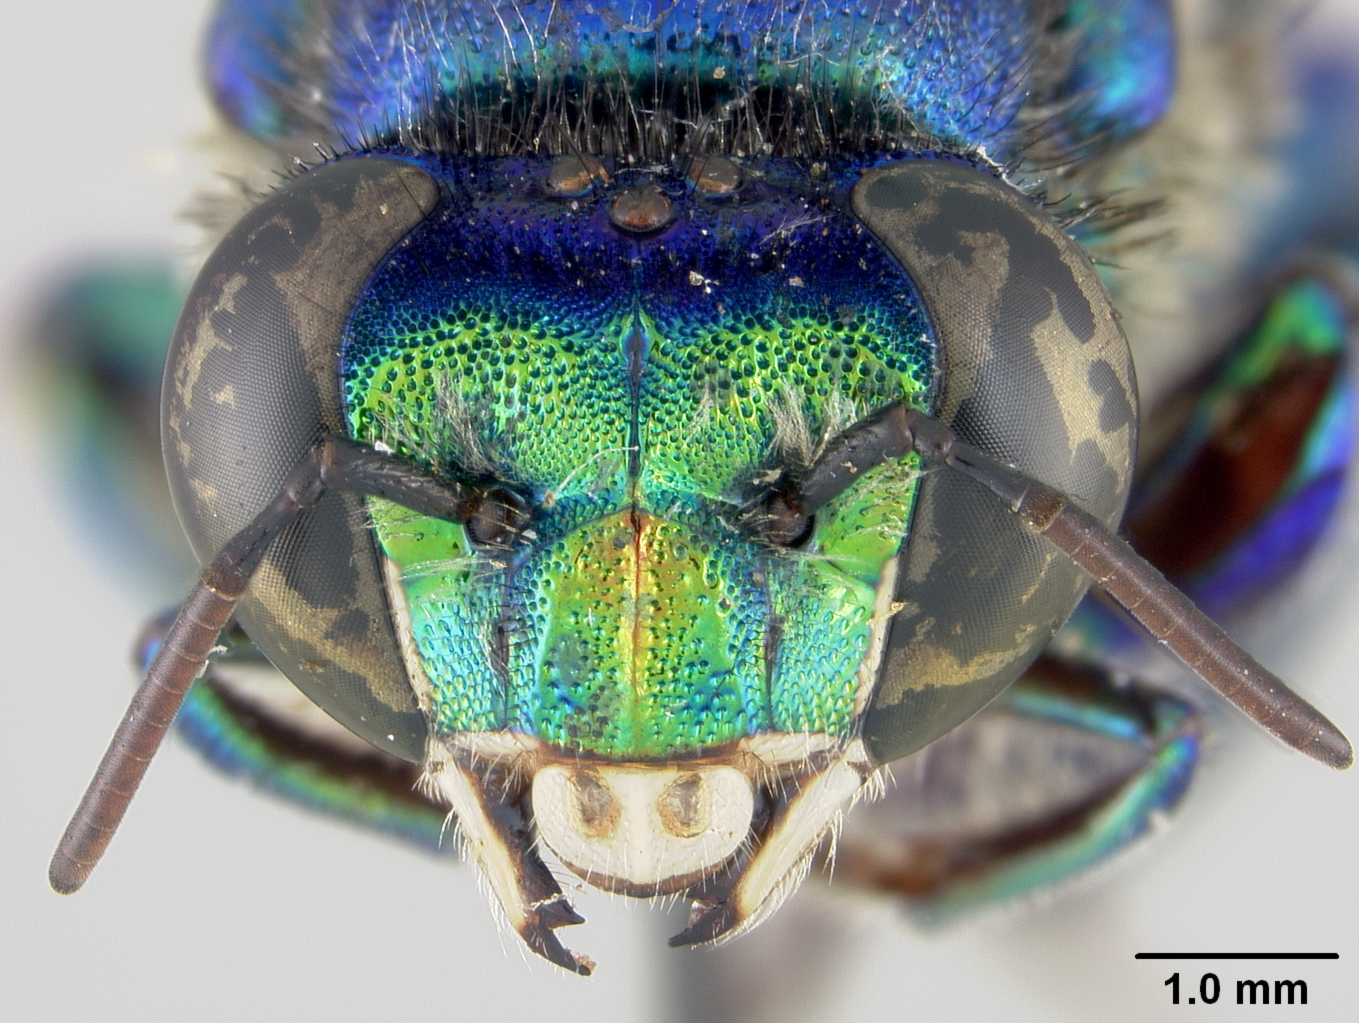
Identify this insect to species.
Euglossa villosiventris
